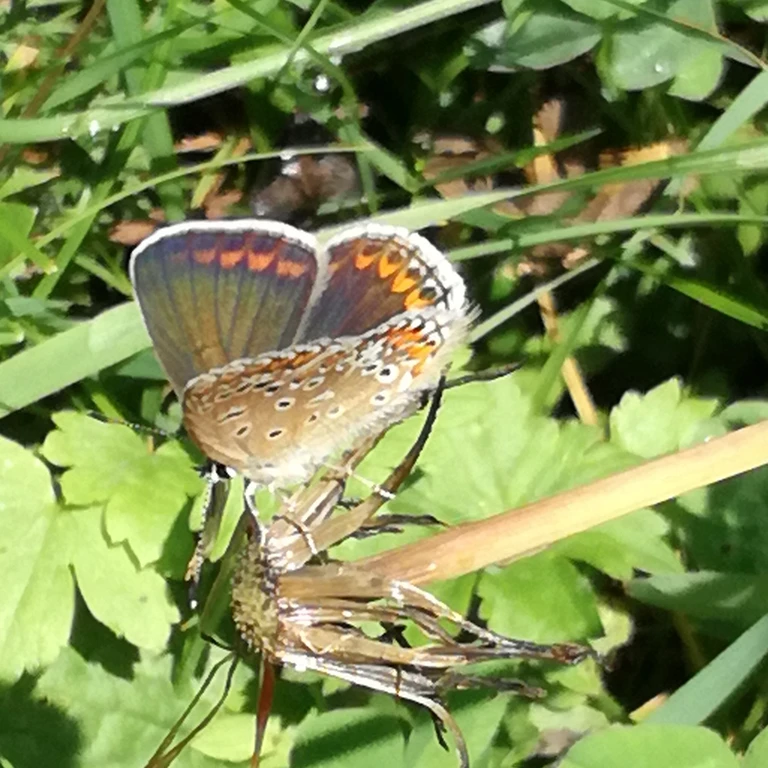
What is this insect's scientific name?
Polyommatus icarus
